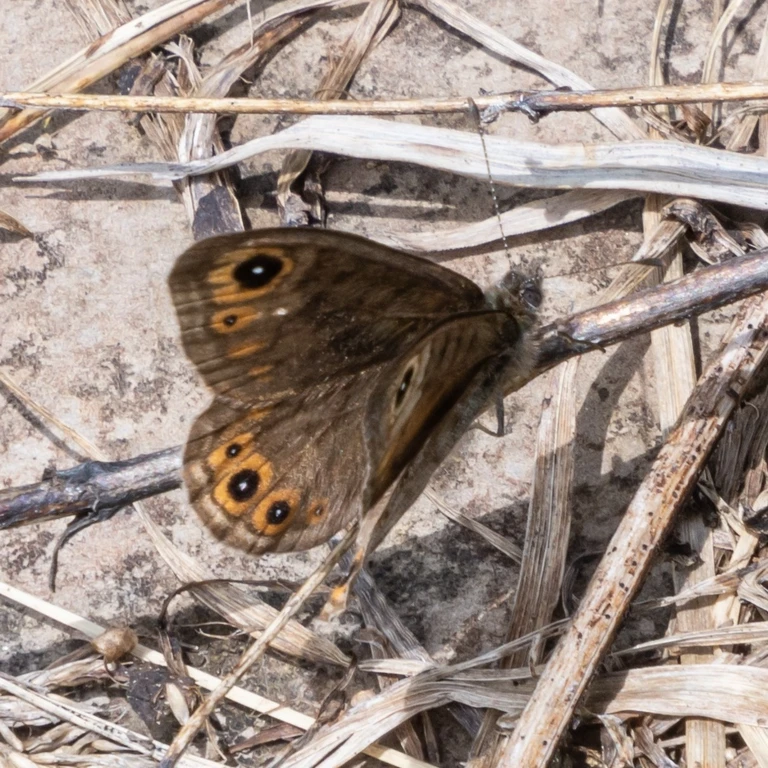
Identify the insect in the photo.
Lasiommata petropolitana (also Pararge petropolitana)
